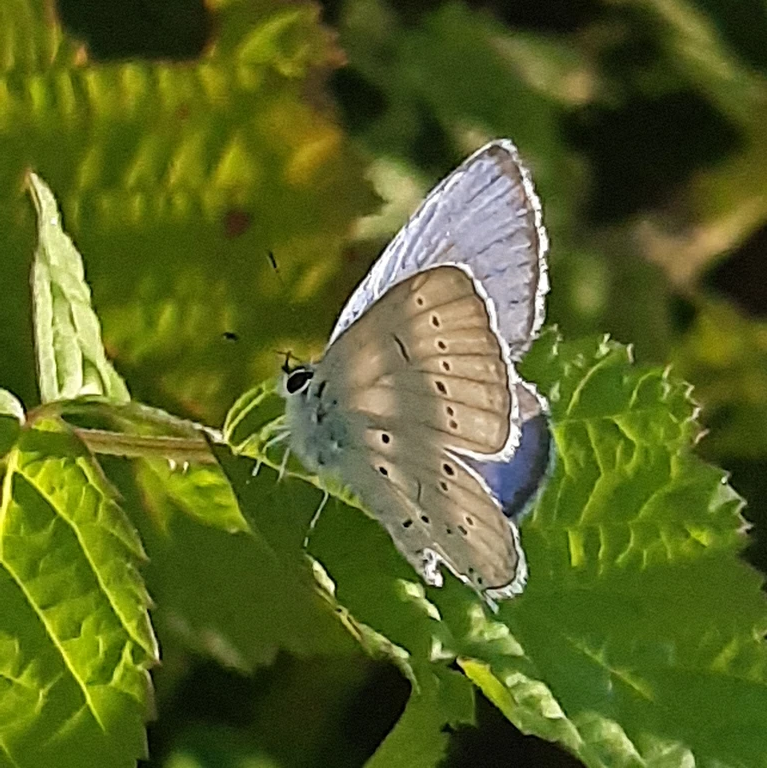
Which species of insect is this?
Cupido decolorata (also Elkalyce decolorata)
